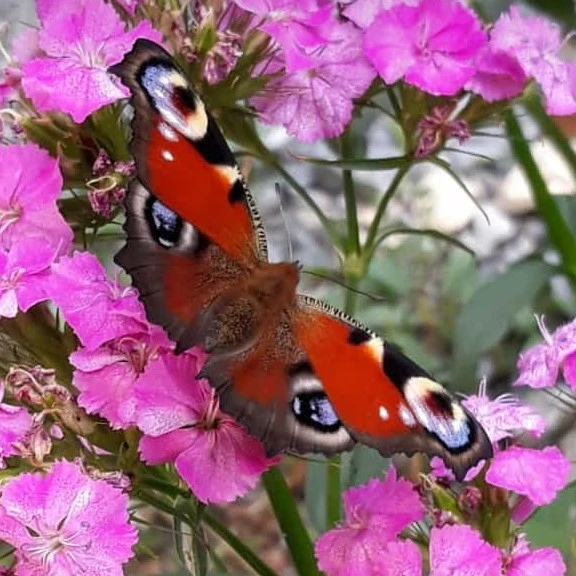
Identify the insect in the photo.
Aglais io
